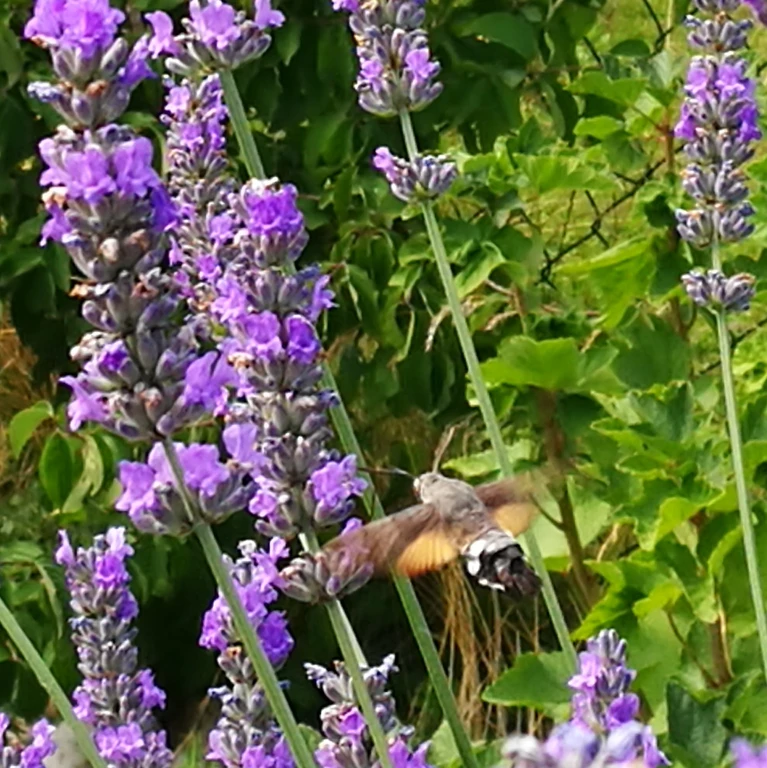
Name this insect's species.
Macroglossum stellatarum
